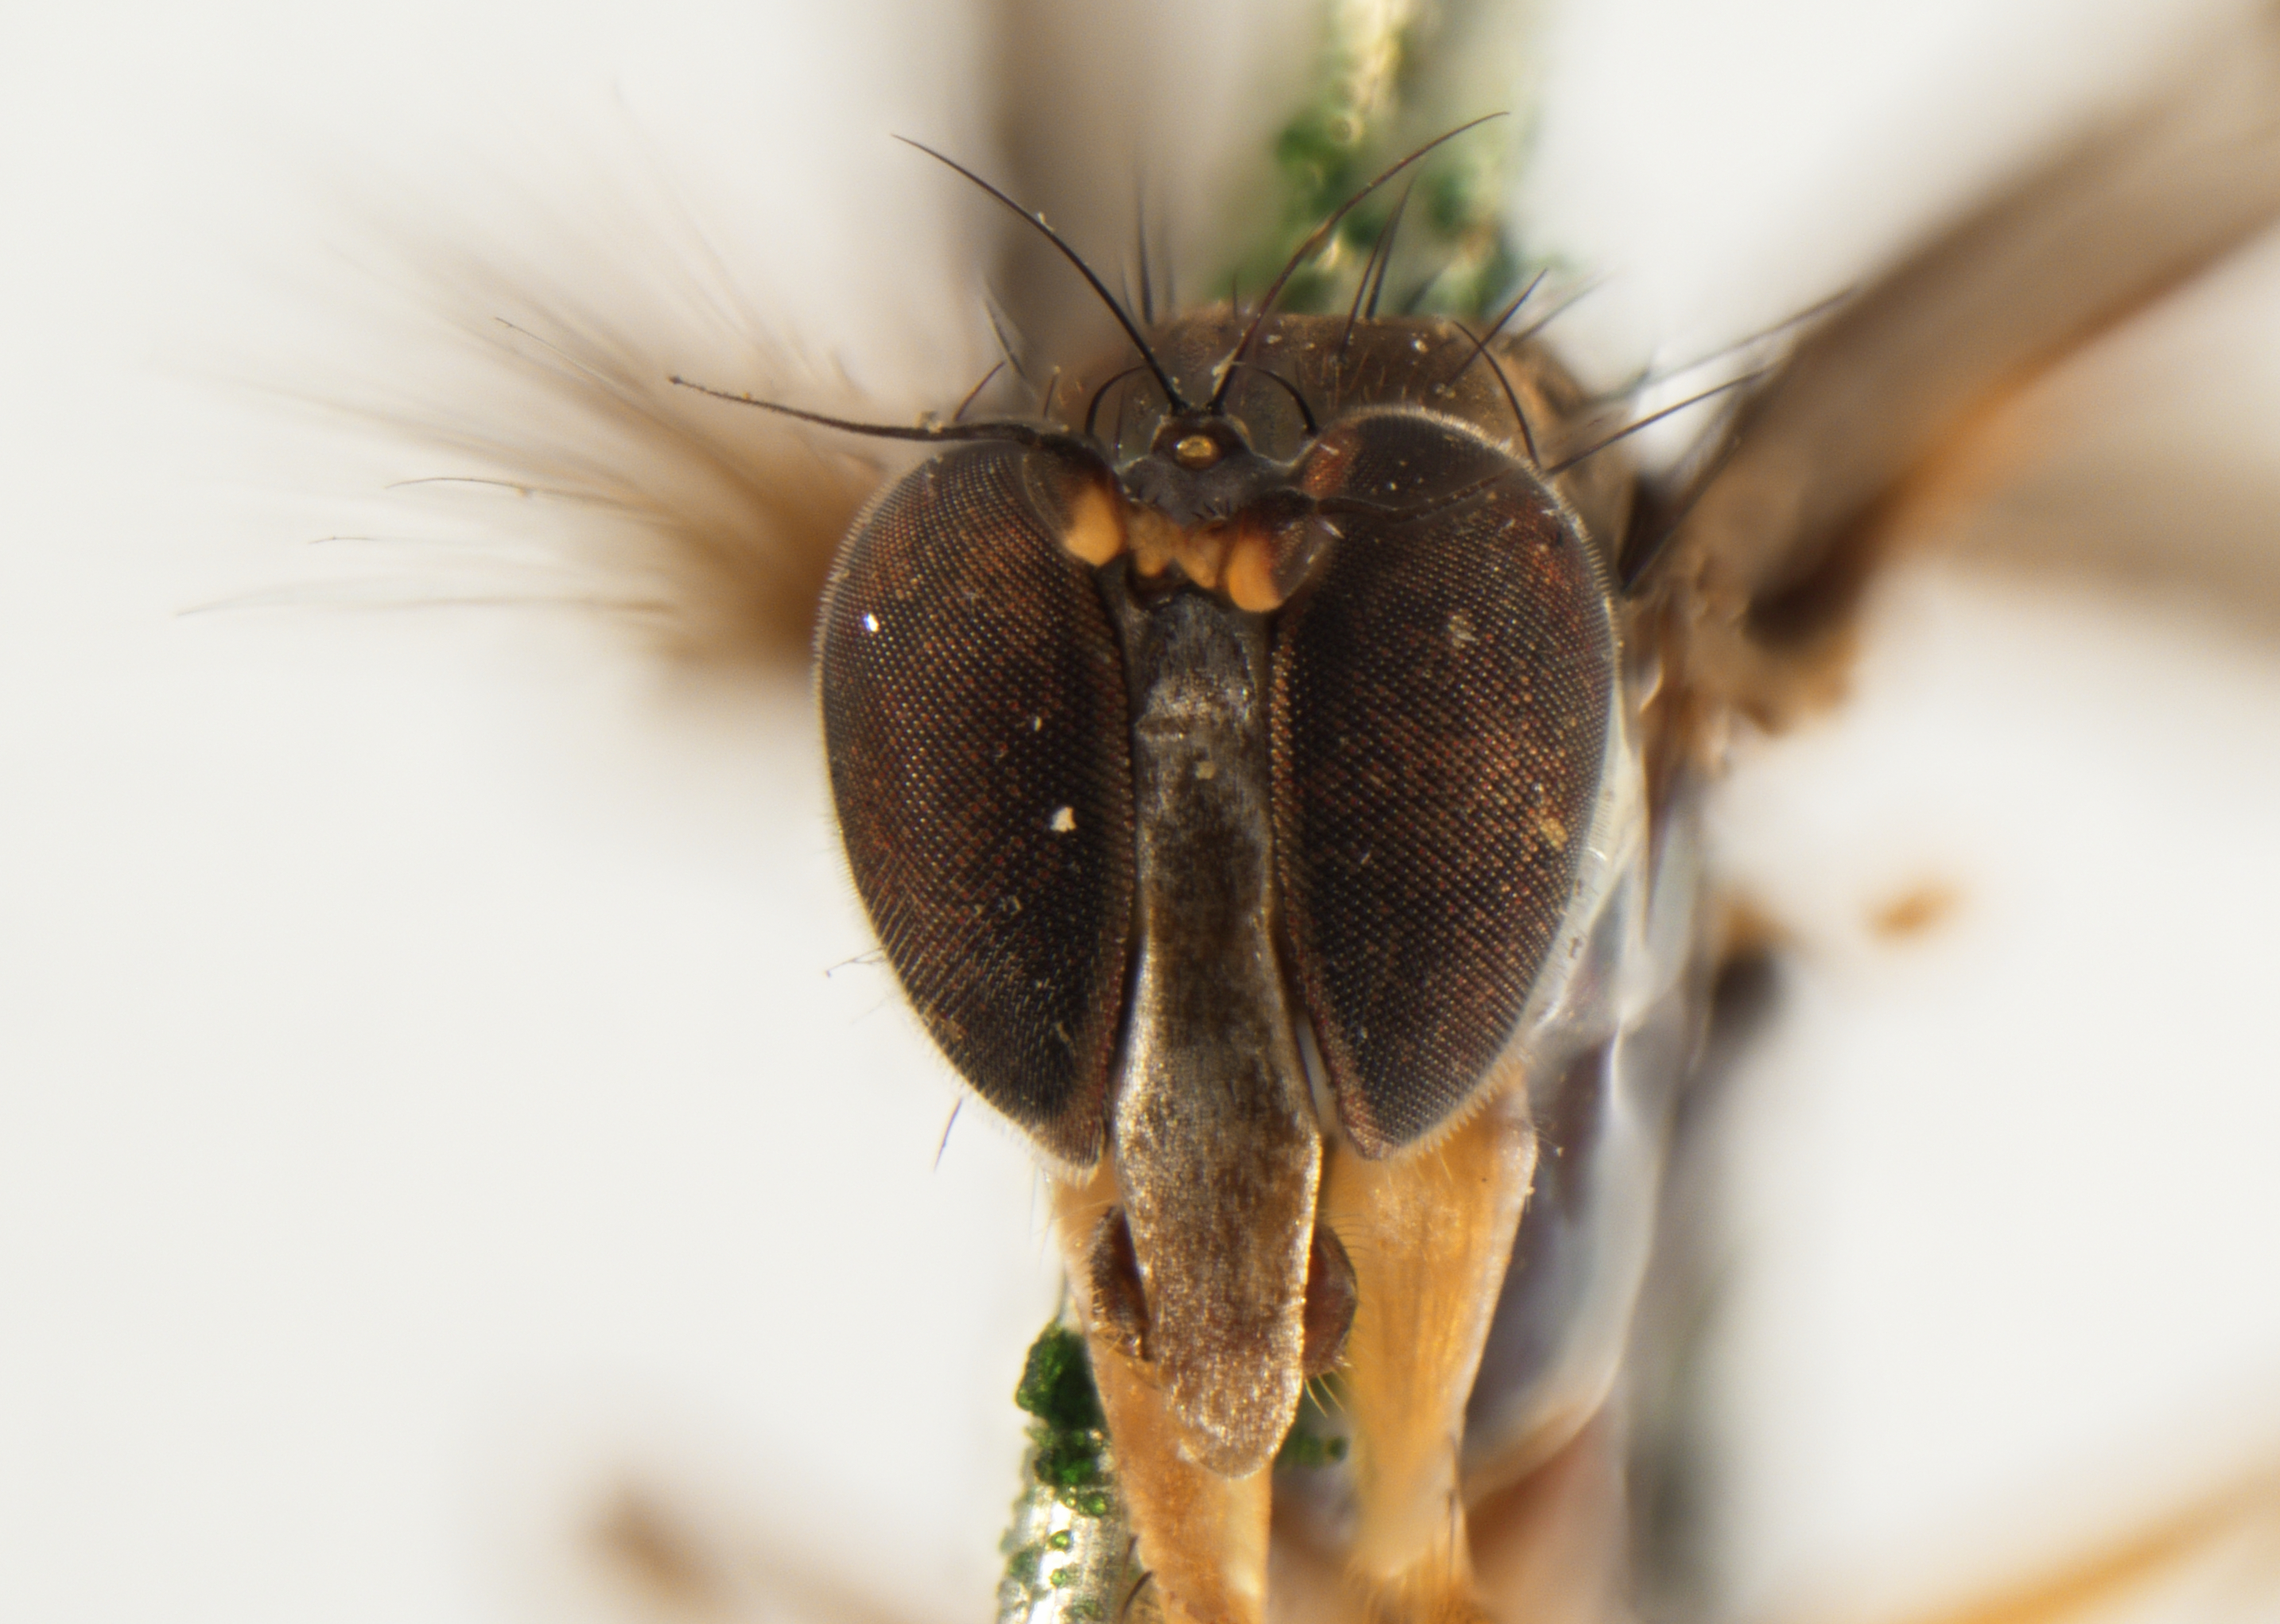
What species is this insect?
Polymedon nimius
